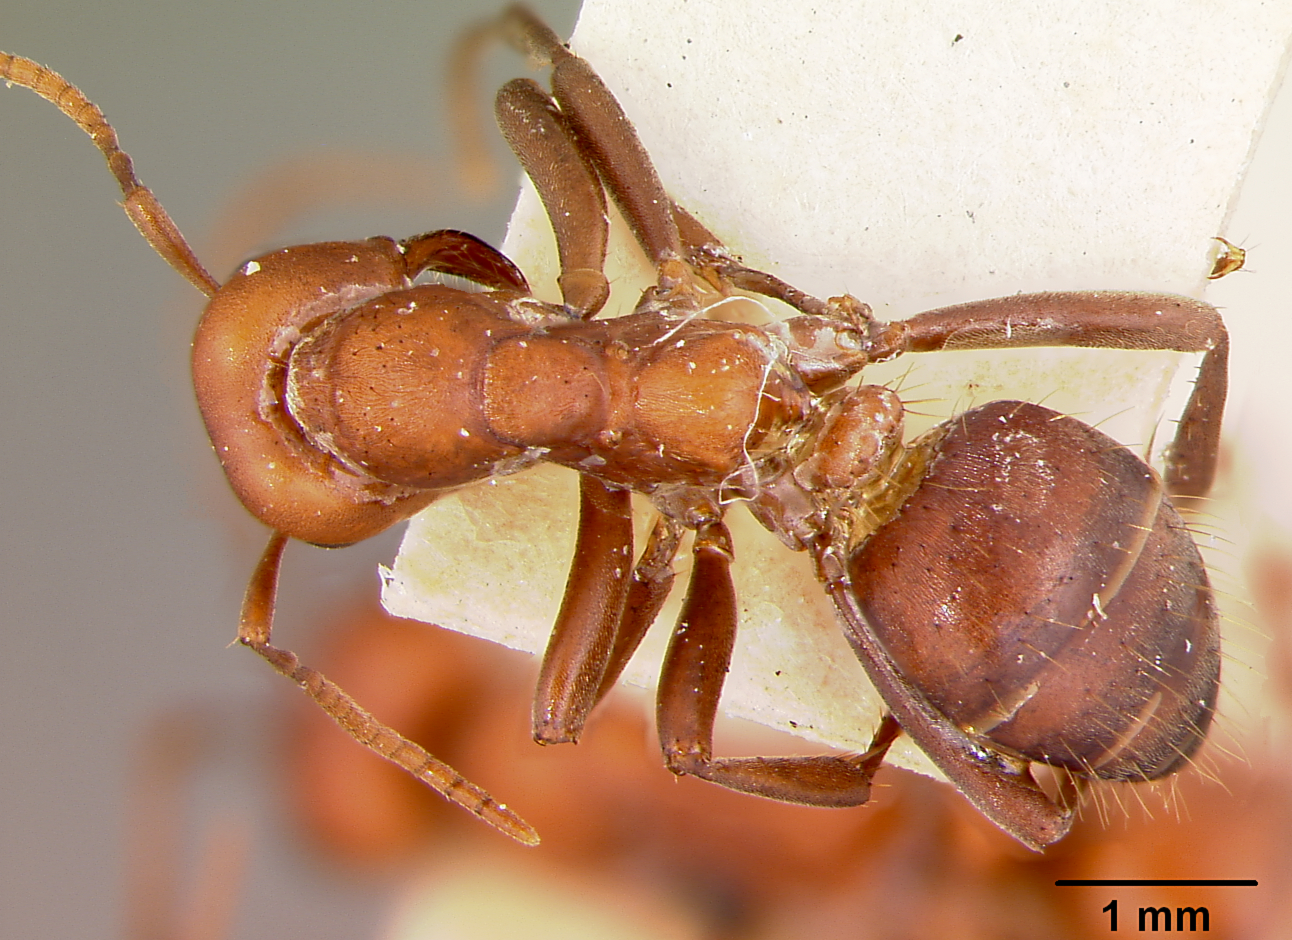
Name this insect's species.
Polyergus rufescens
